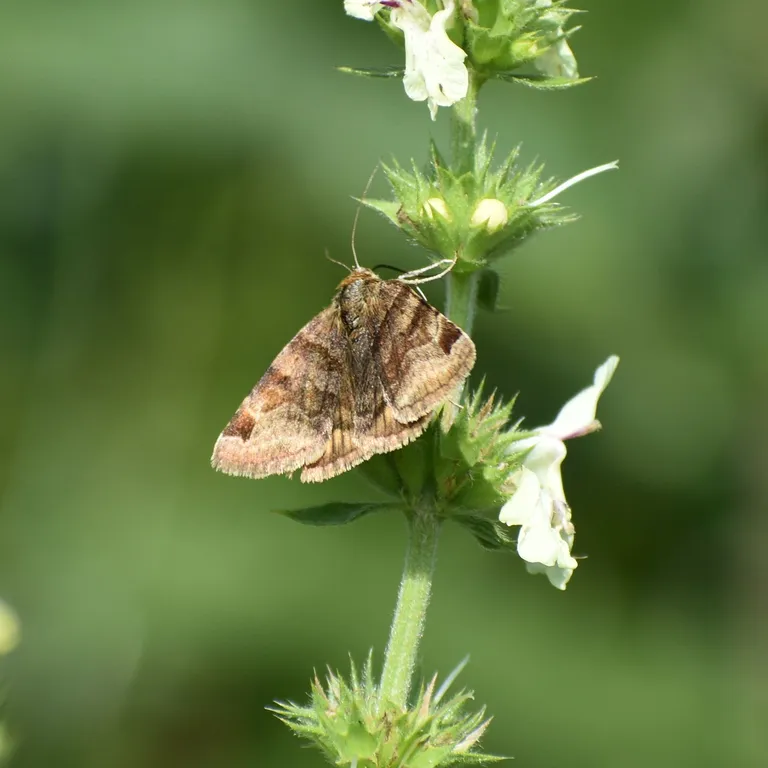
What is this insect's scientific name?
Euclidia glyphica
